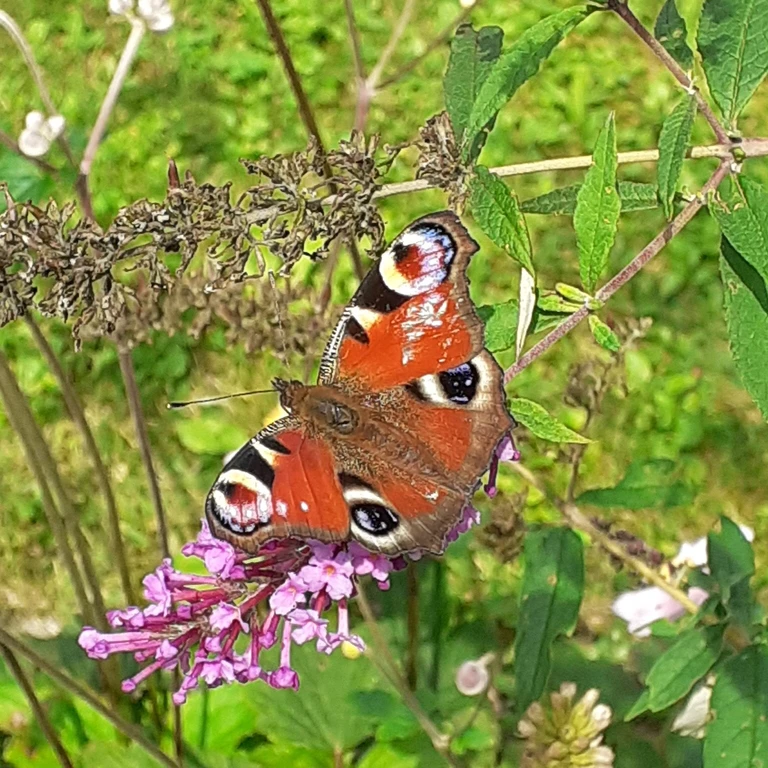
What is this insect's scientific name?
Aglais io
